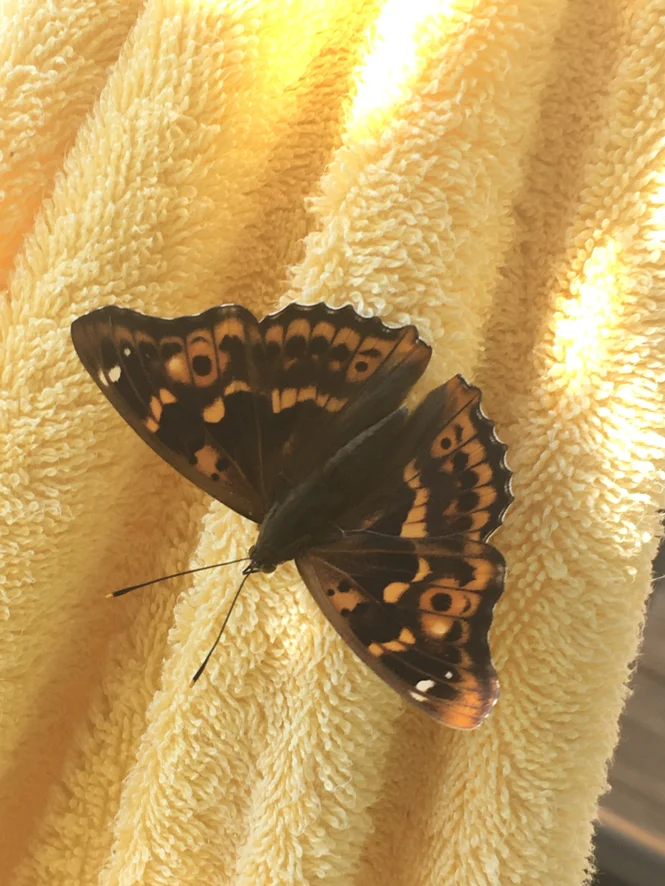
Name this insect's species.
Apatura ilia
